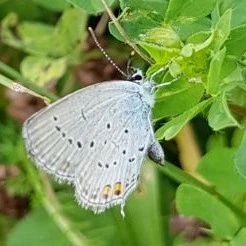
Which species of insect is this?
Cupido argiades (also Elkalyce argiades)
